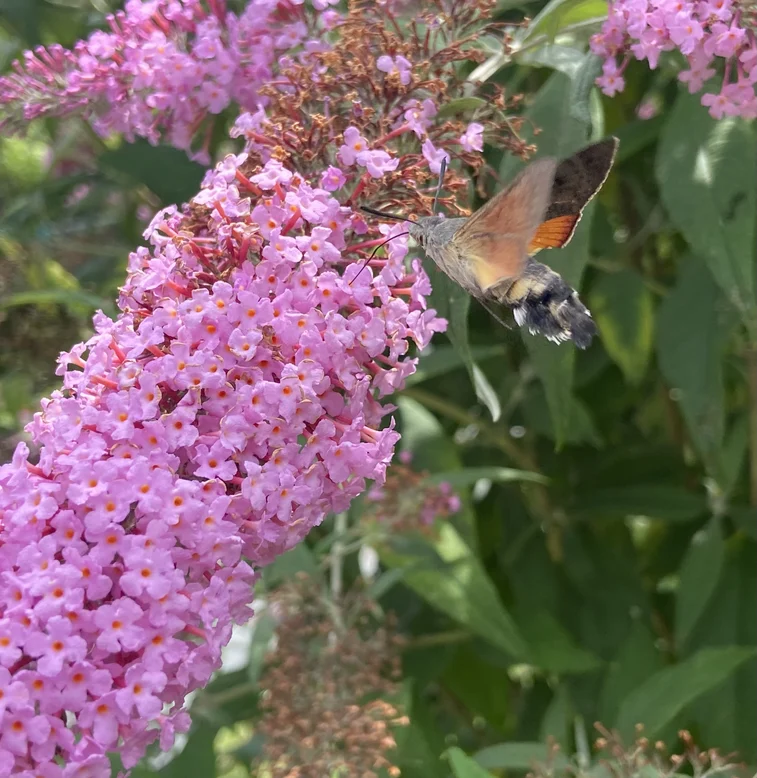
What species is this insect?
Macroglossum stellatarum
